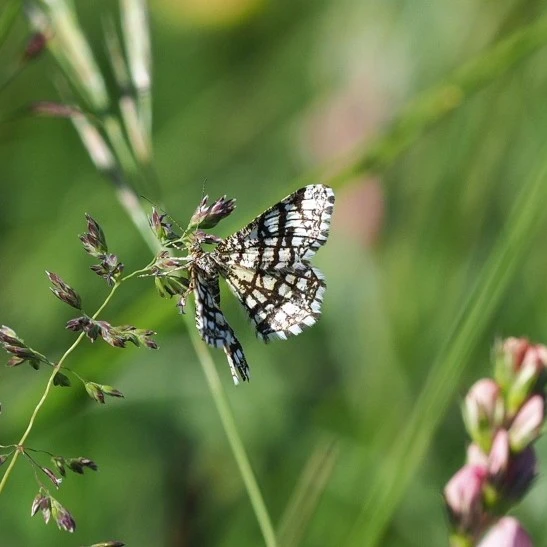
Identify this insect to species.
Chiasmia clathrata
